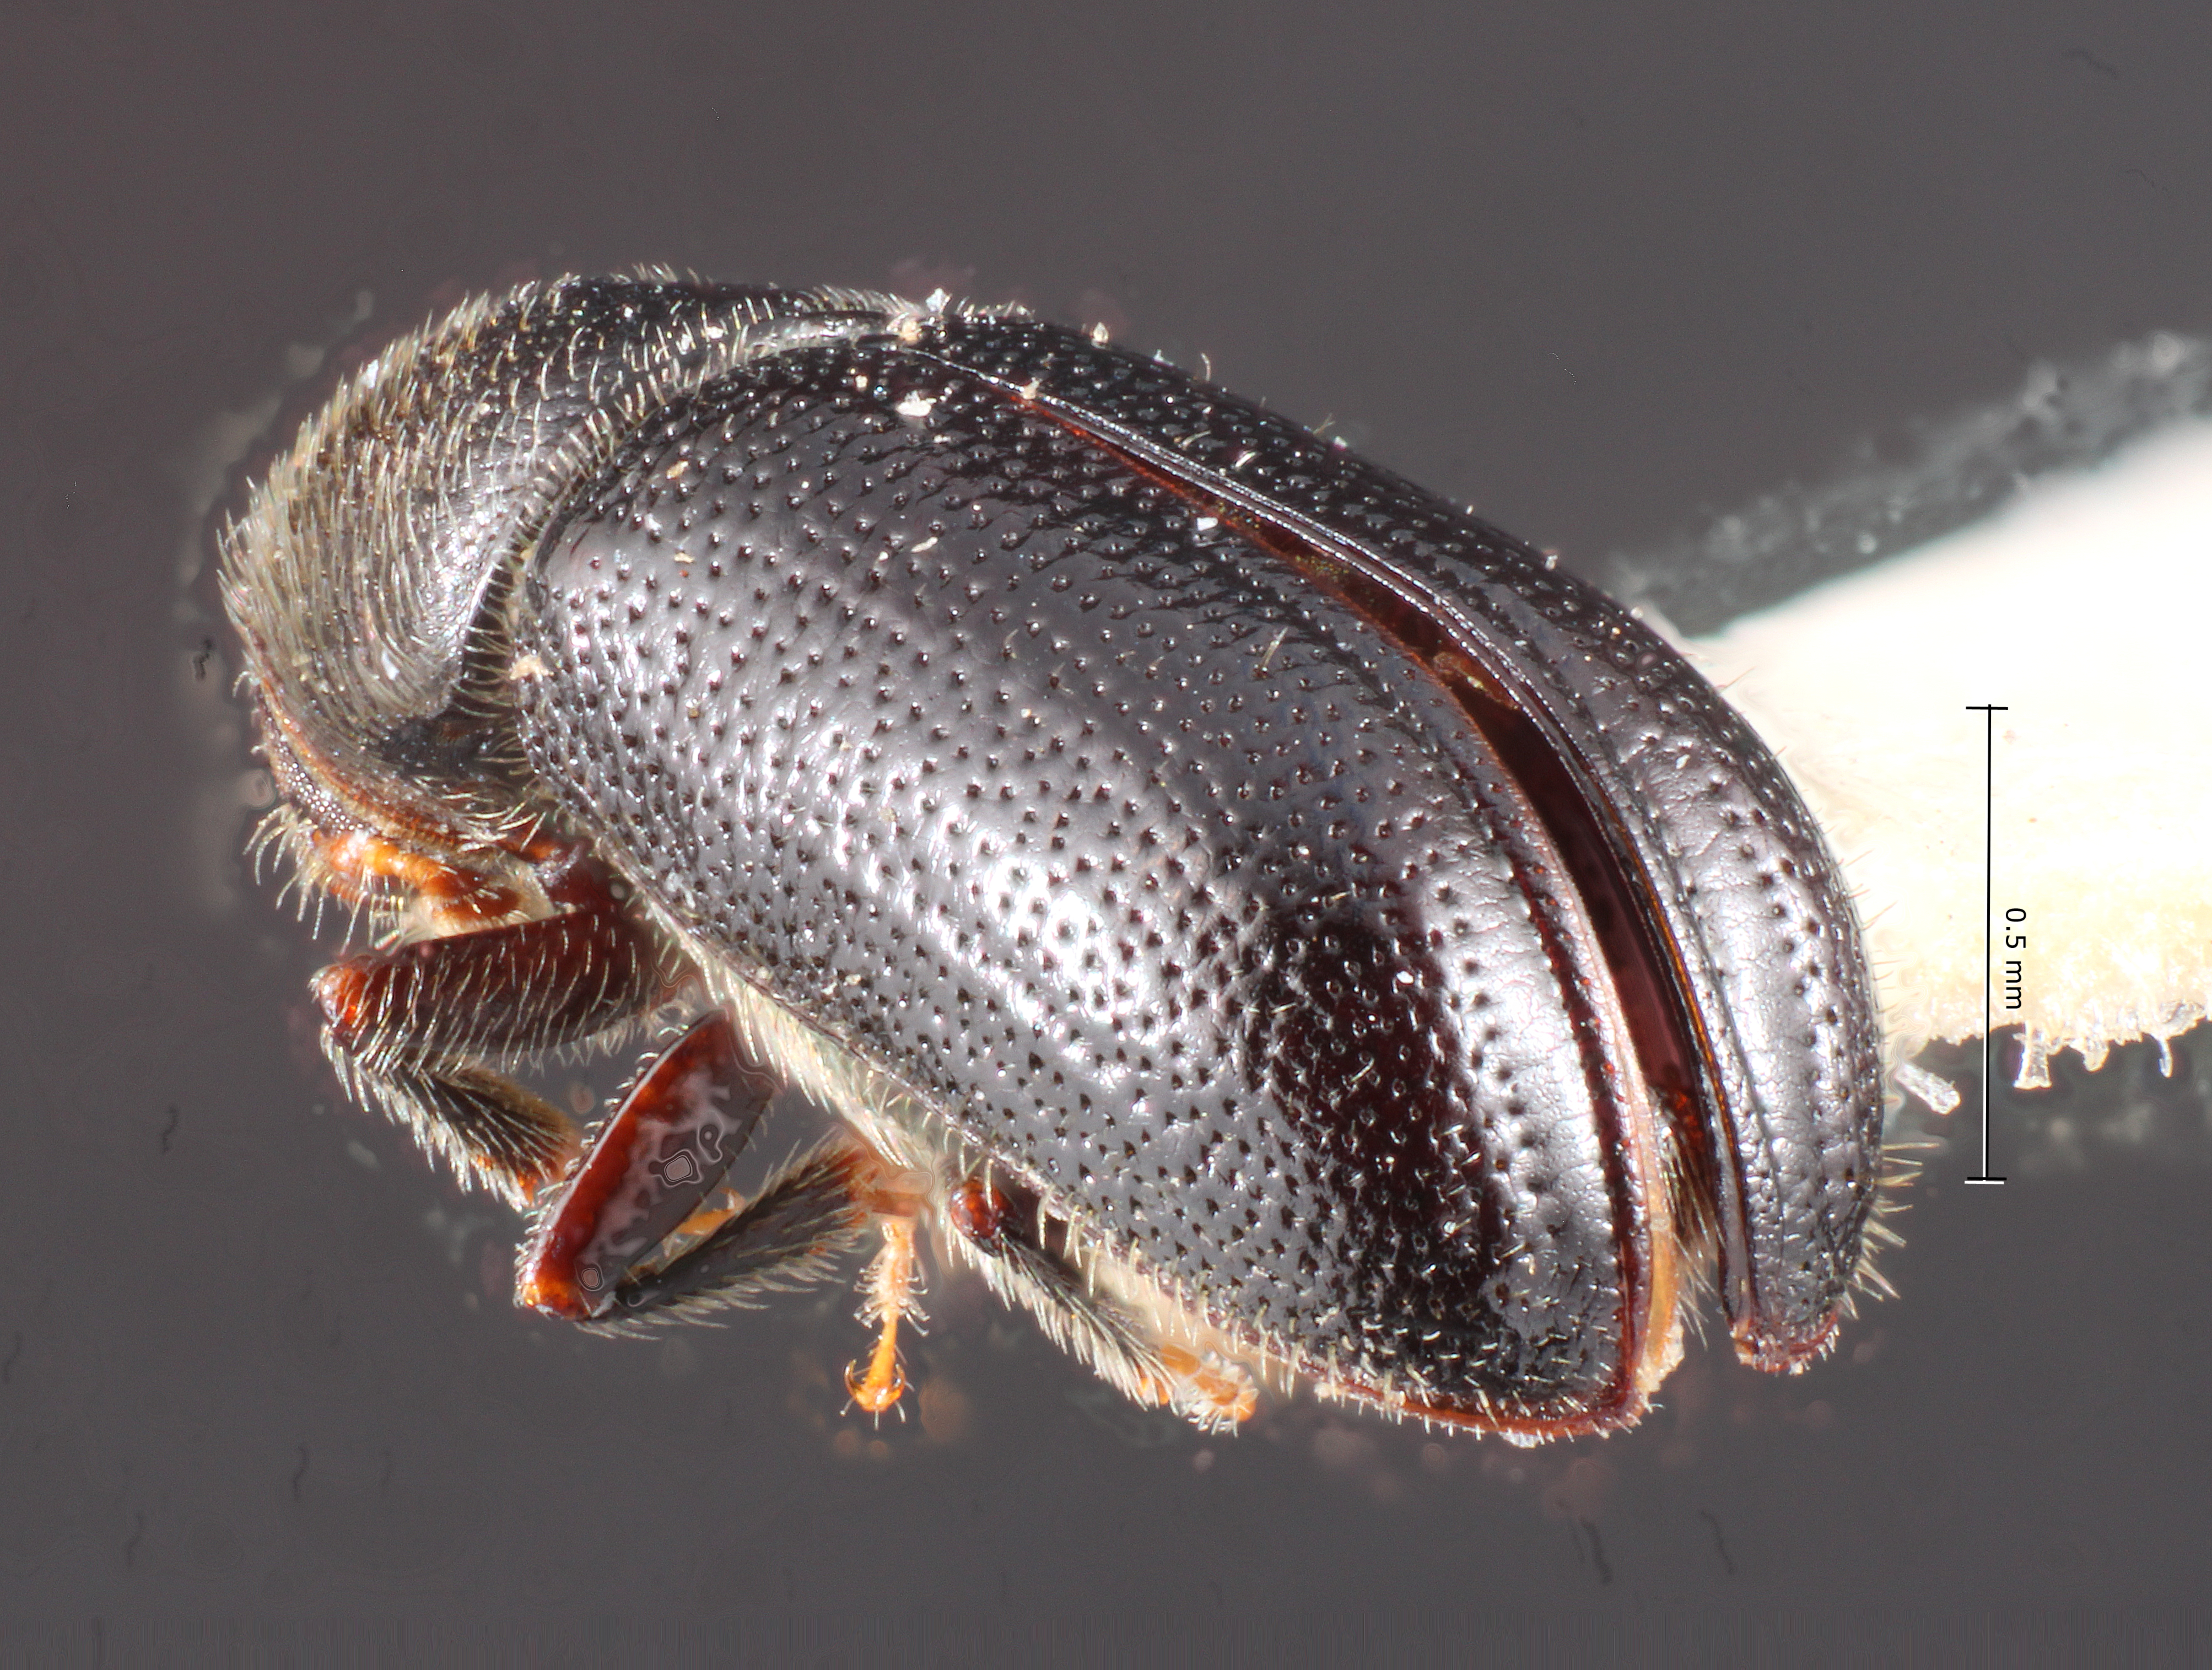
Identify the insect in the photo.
Pityophthorus aztecus
